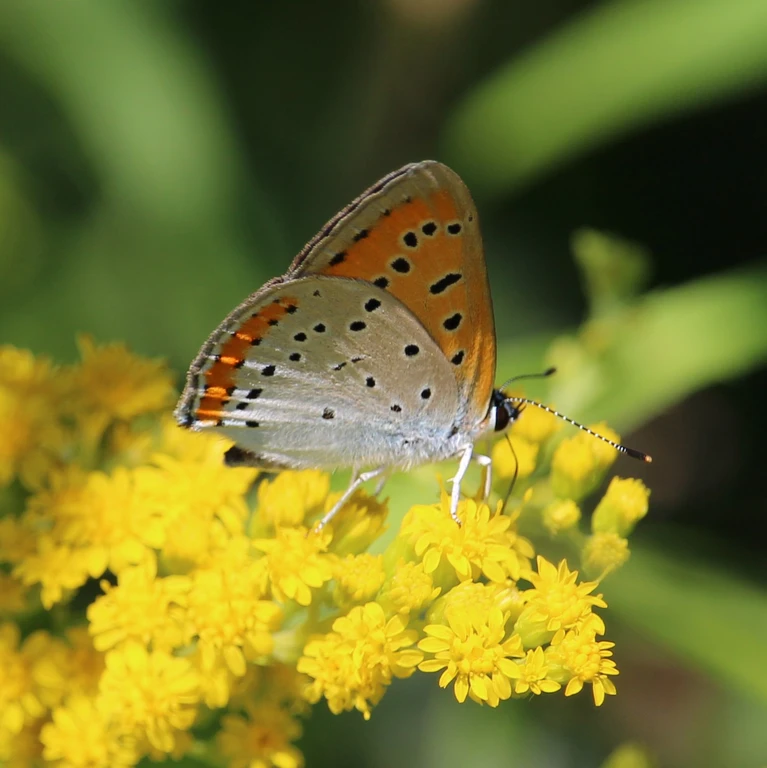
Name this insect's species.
Lycaena dispar
